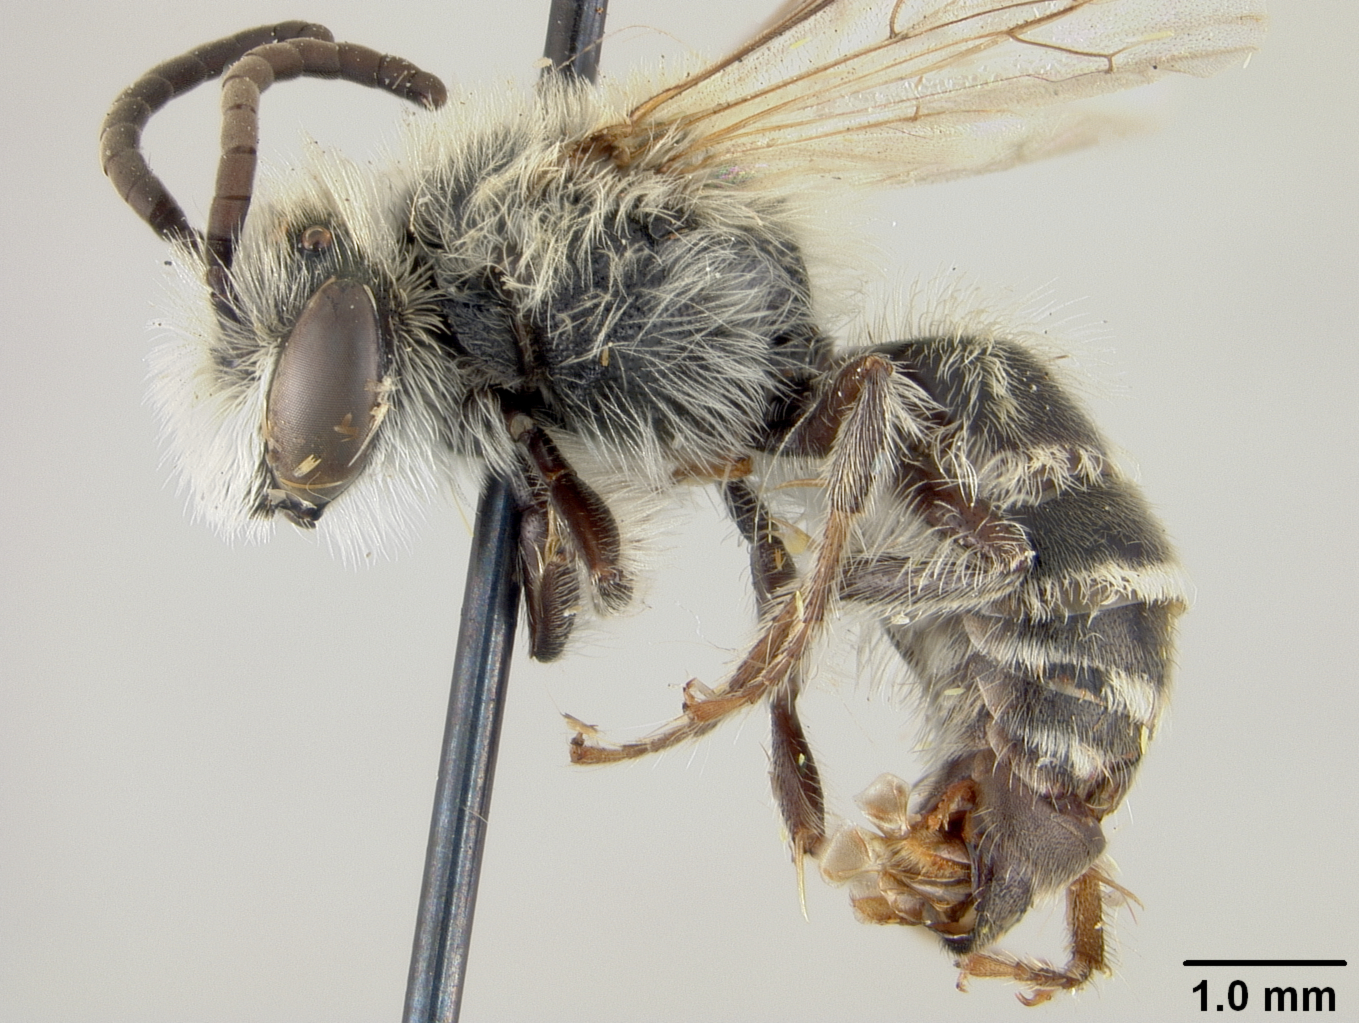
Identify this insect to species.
Colletes mitchelli
